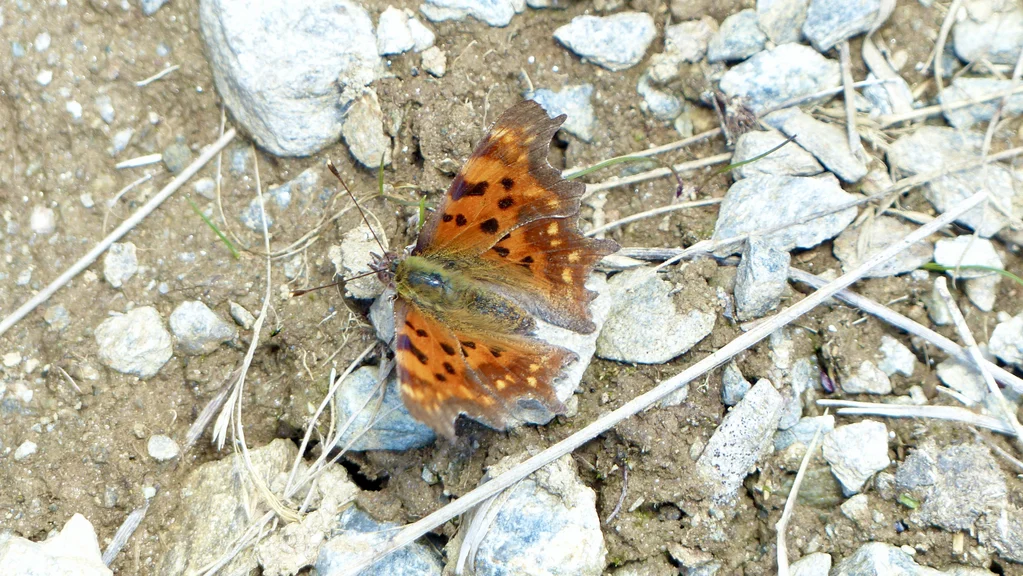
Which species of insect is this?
Polygonia c-album
